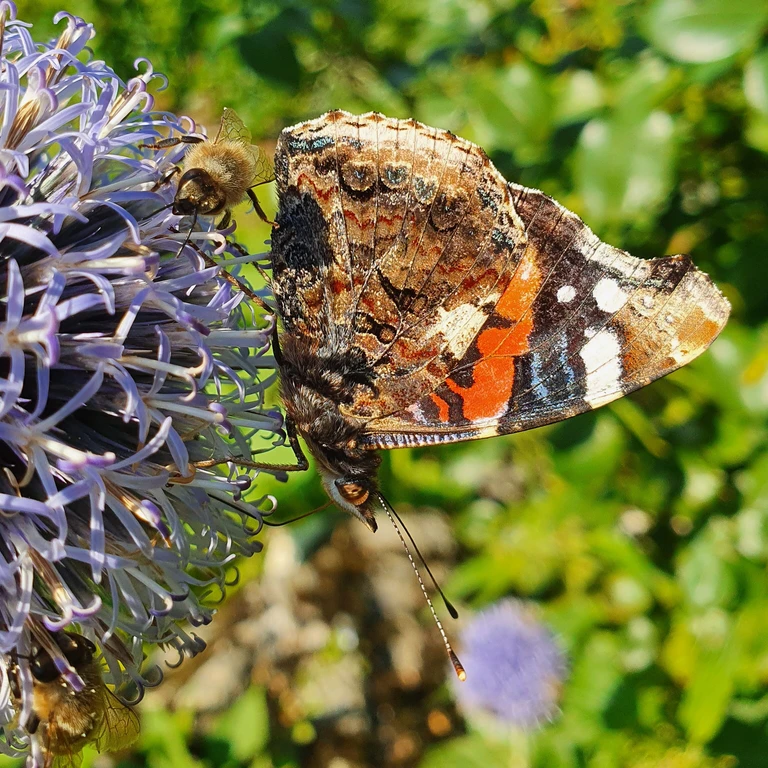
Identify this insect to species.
Vanessa atalanta
